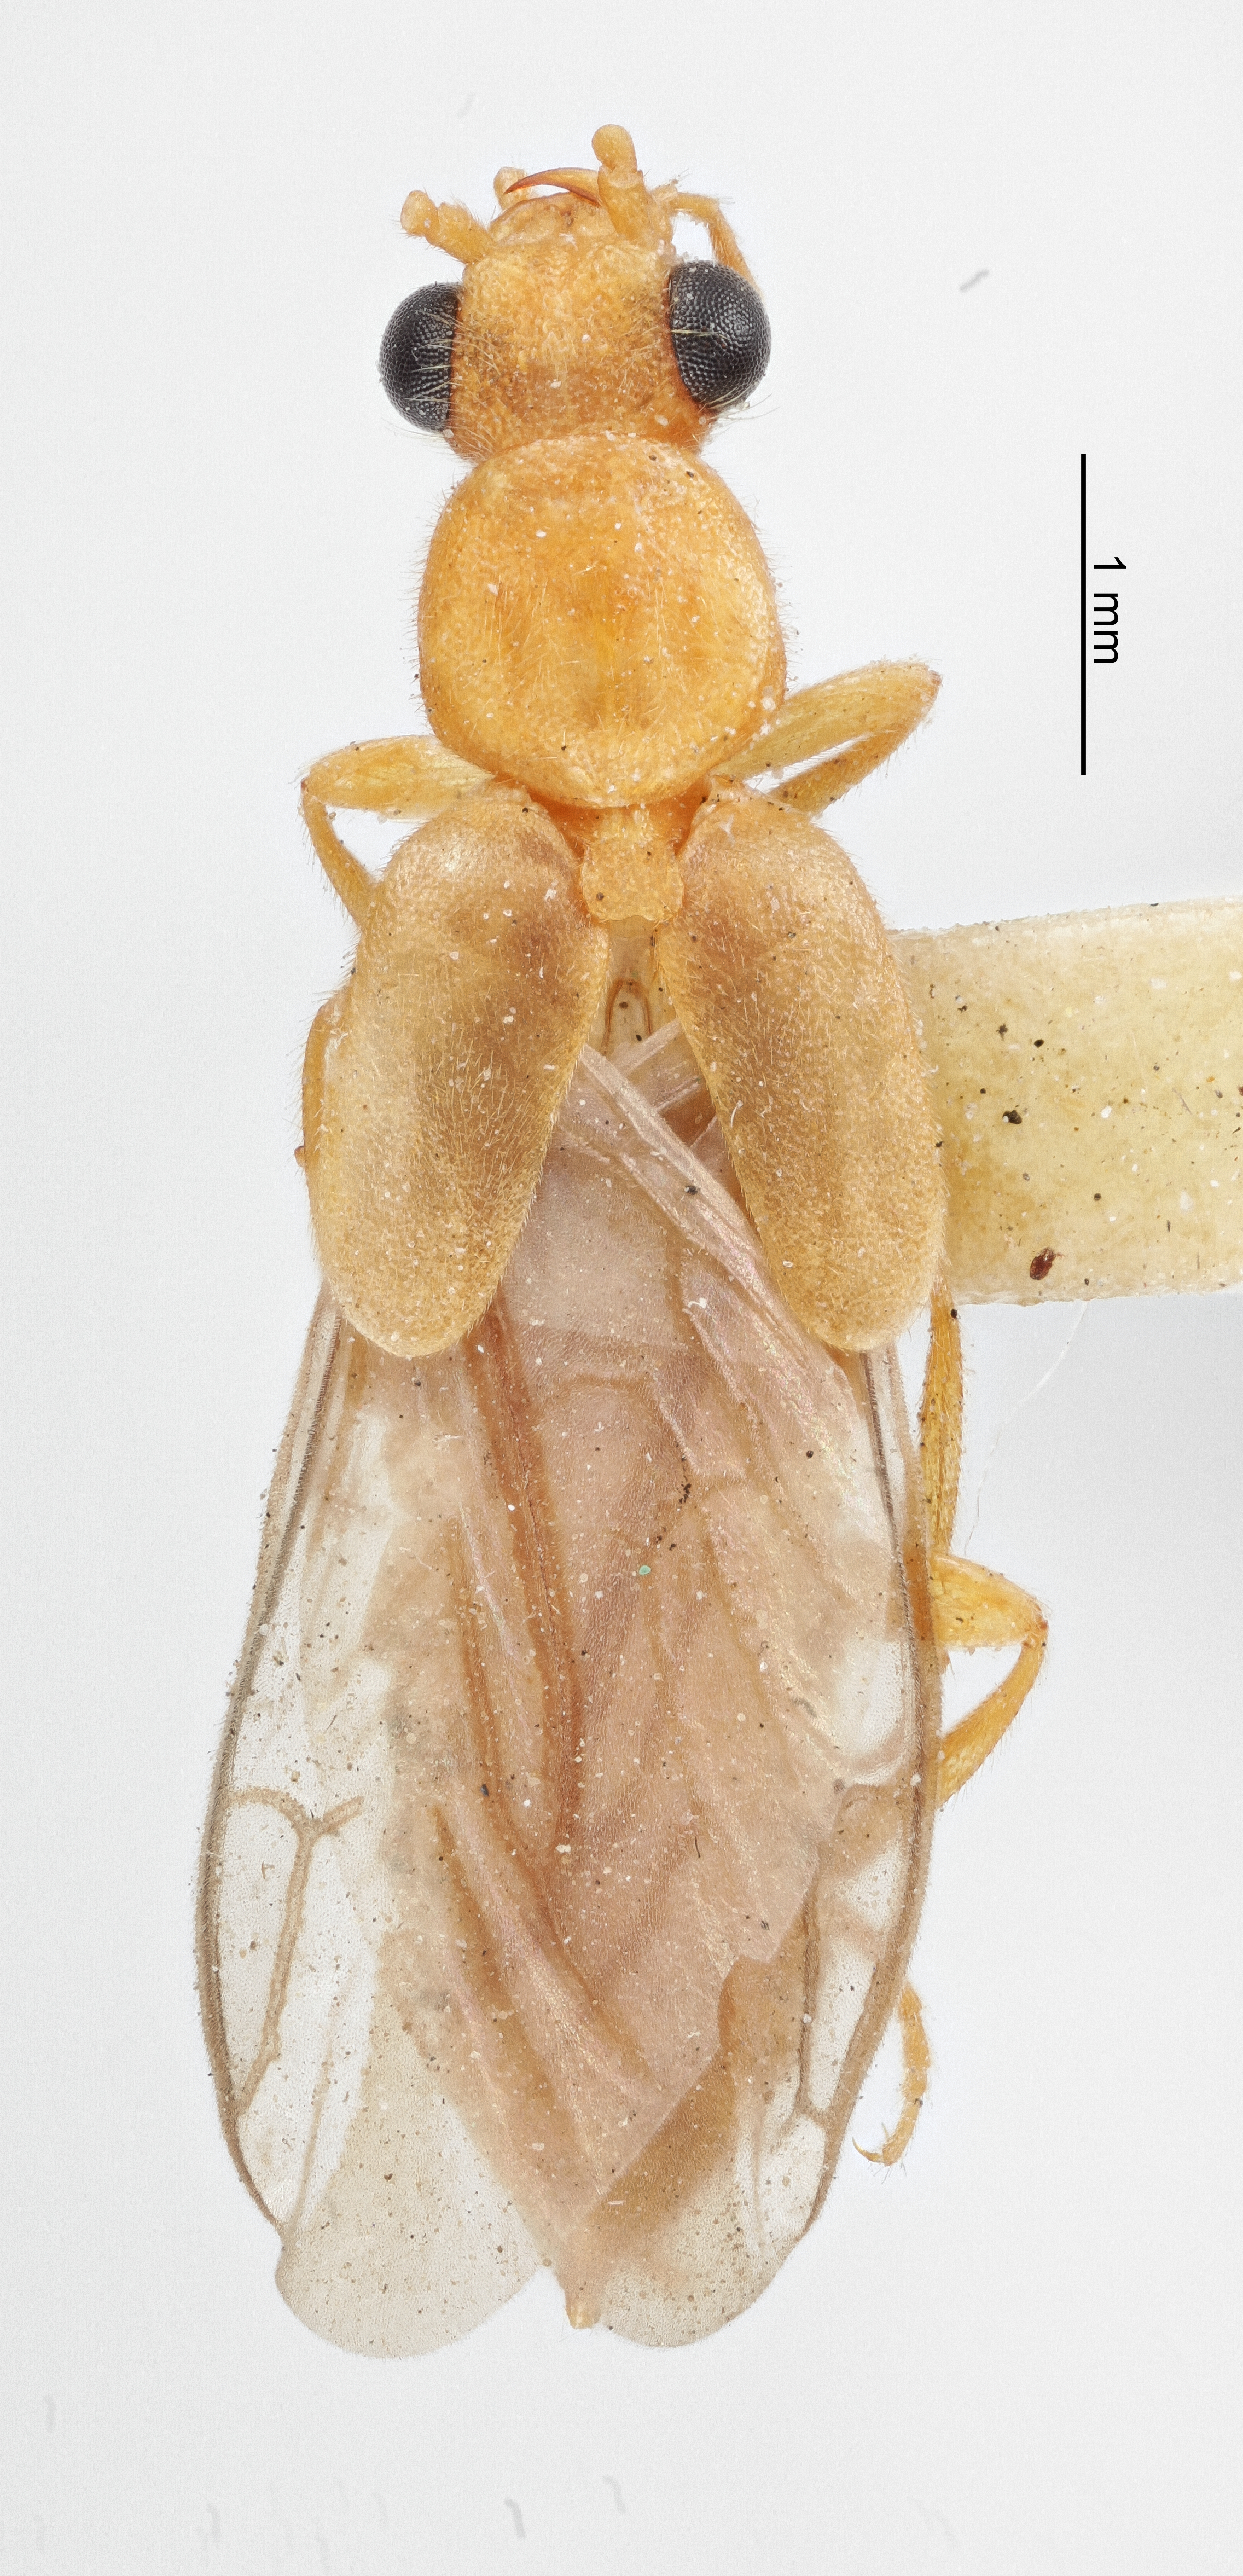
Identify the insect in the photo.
Paraptorthodius mirabilis
